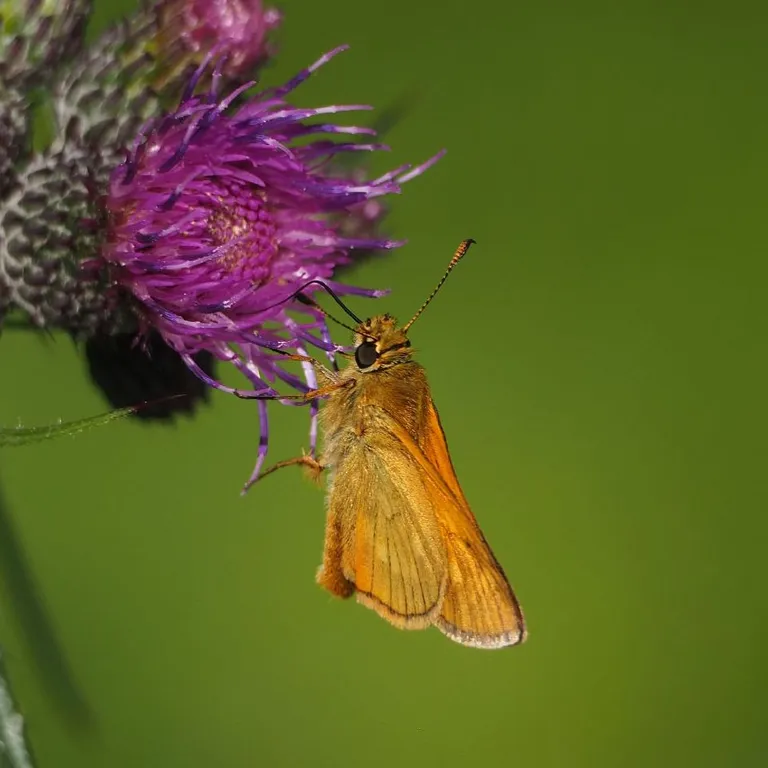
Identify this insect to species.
Ochlodes sylvanus (also Ochlodes venata)
